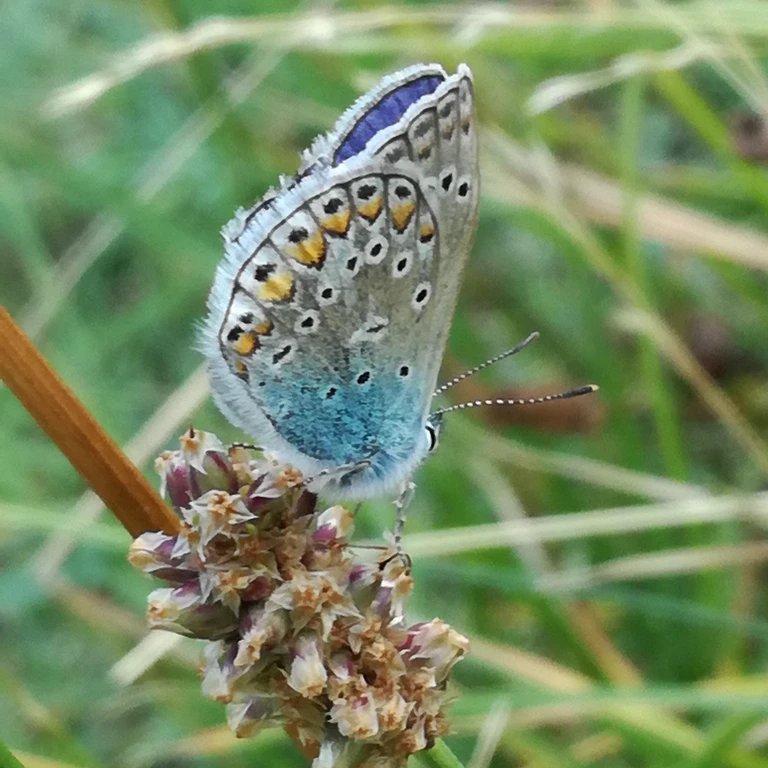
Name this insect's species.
Polyommatus icarus
